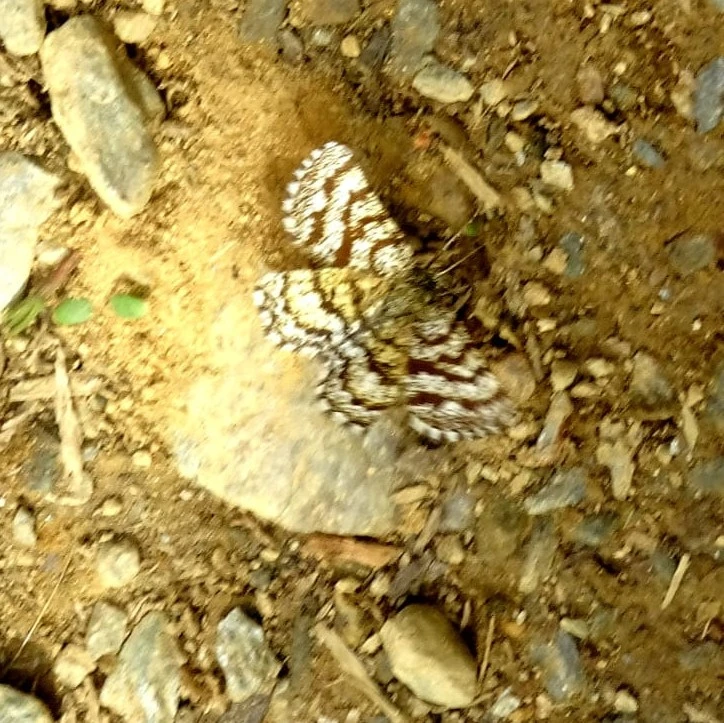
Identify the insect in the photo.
Ematurga atomaria
